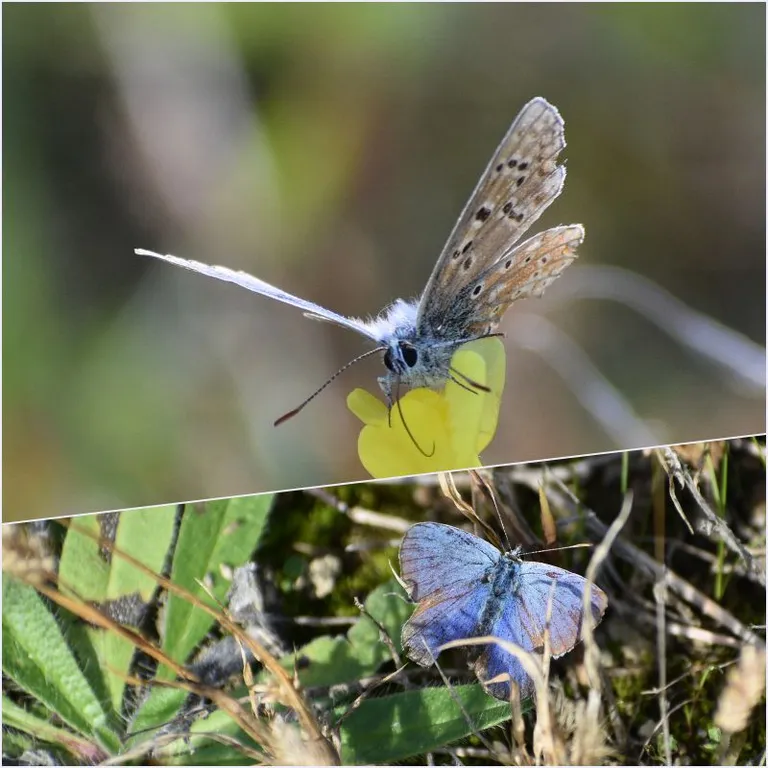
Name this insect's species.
Lysandra bellargus
